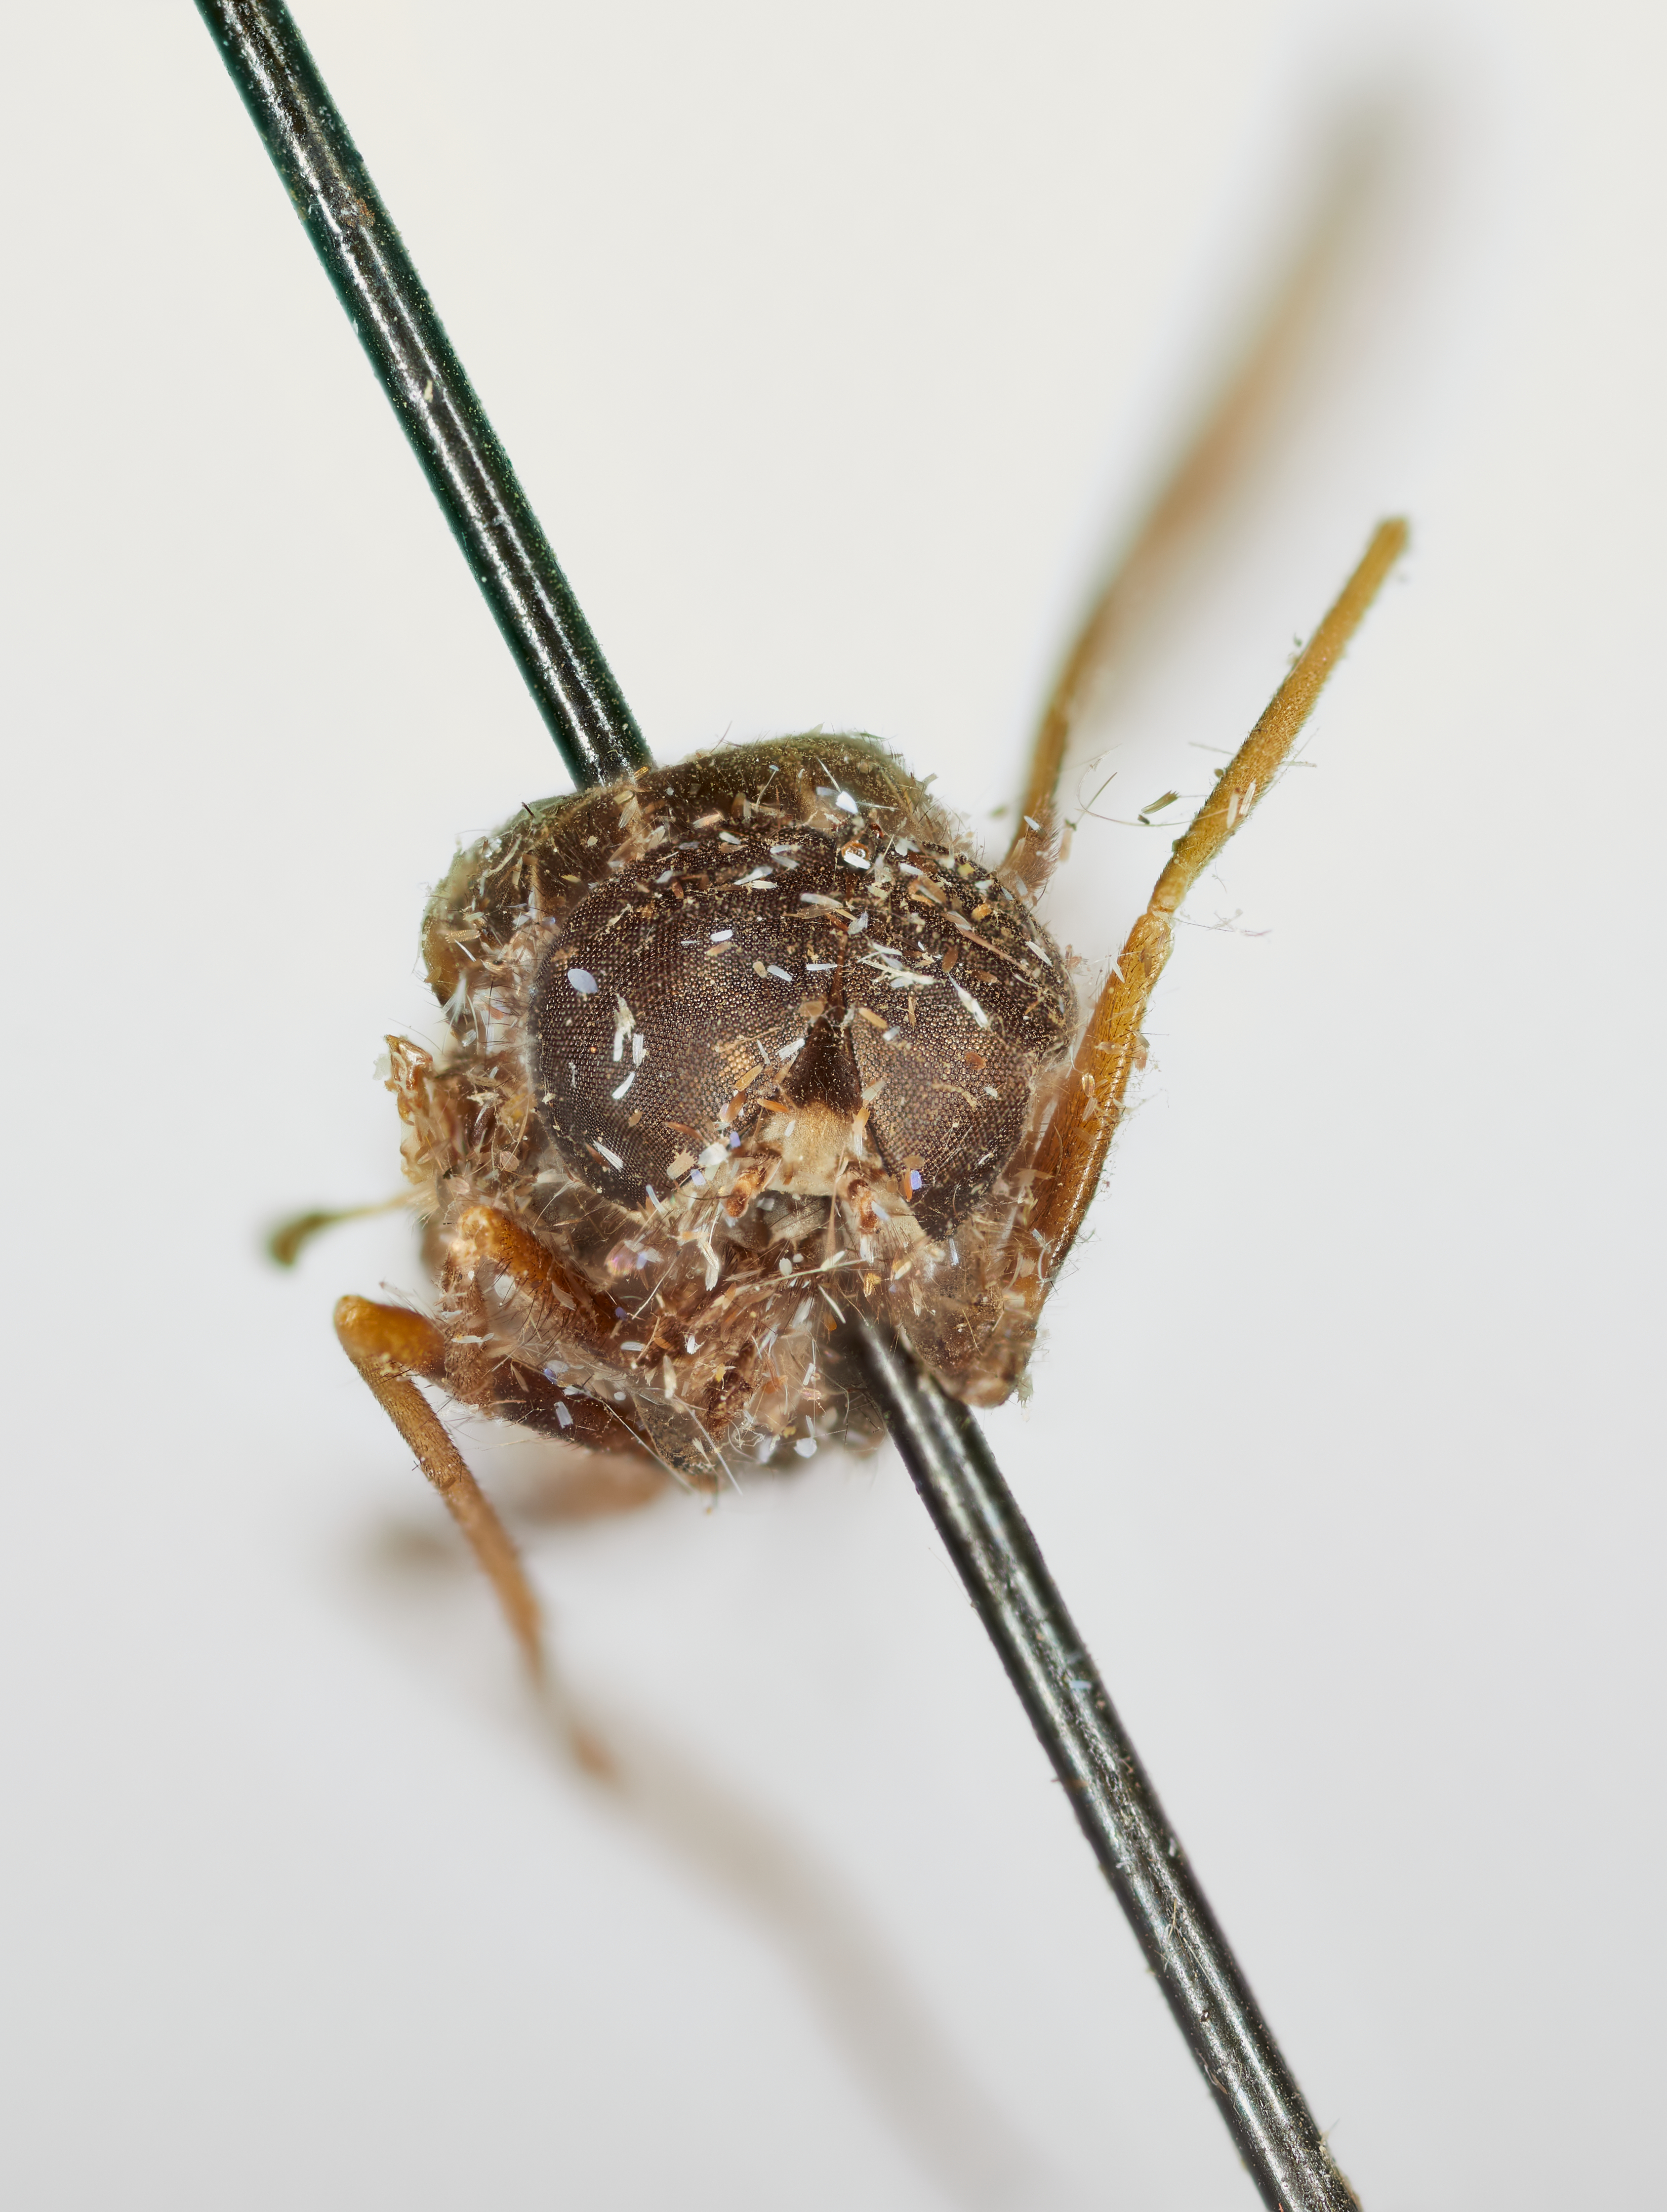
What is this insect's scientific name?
Rhagio grahami
